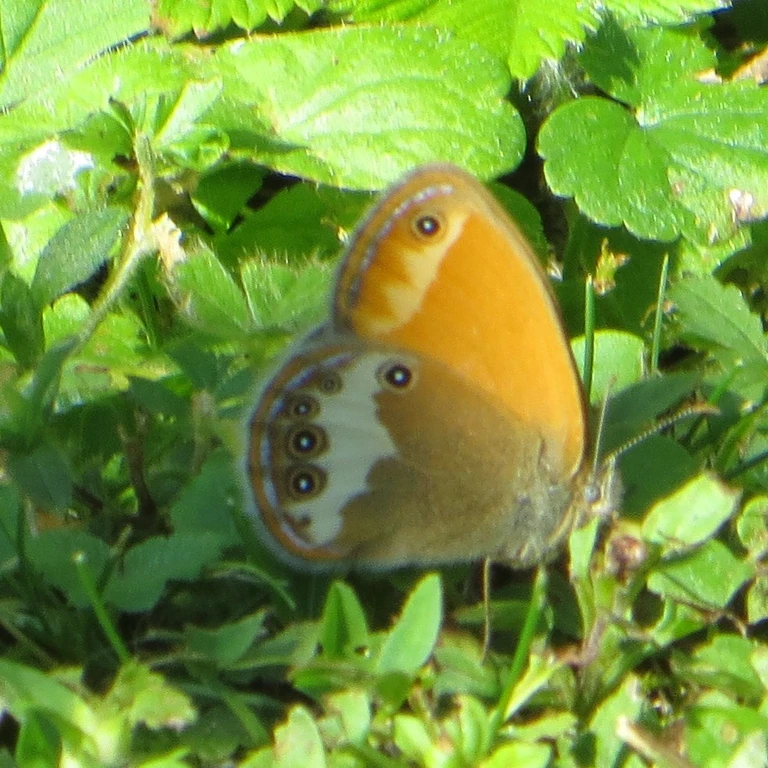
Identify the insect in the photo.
Coenonympha arcania
